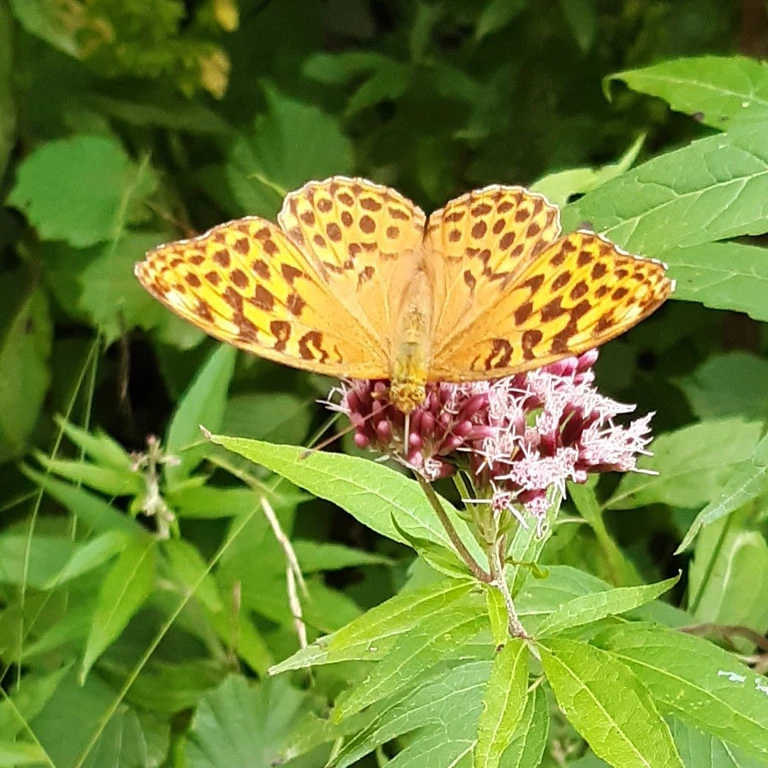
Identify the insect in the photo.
Argynnis paphia
